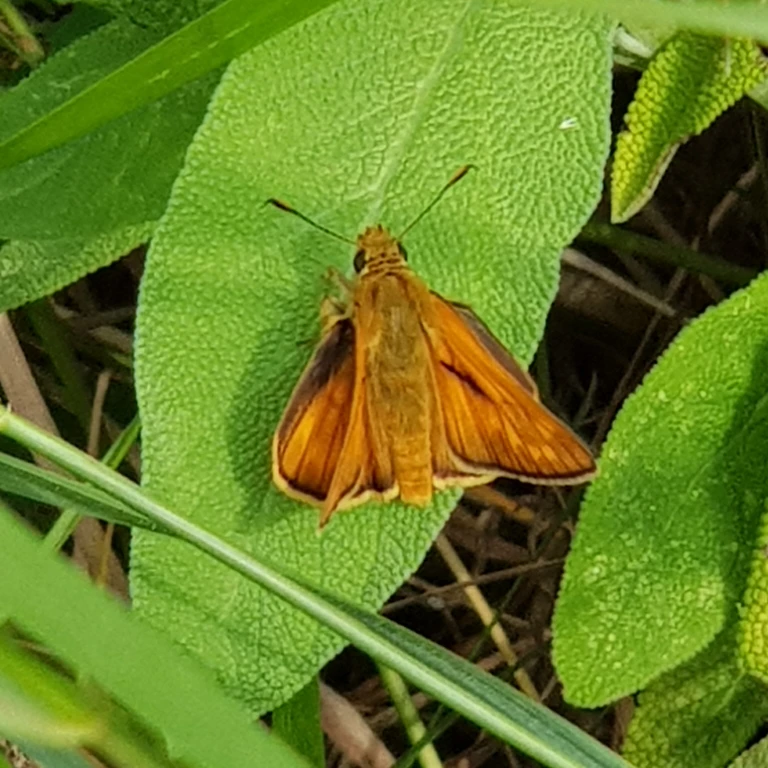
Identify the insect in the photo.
Ochlodes sylvanus (also Ochlodes venata)
